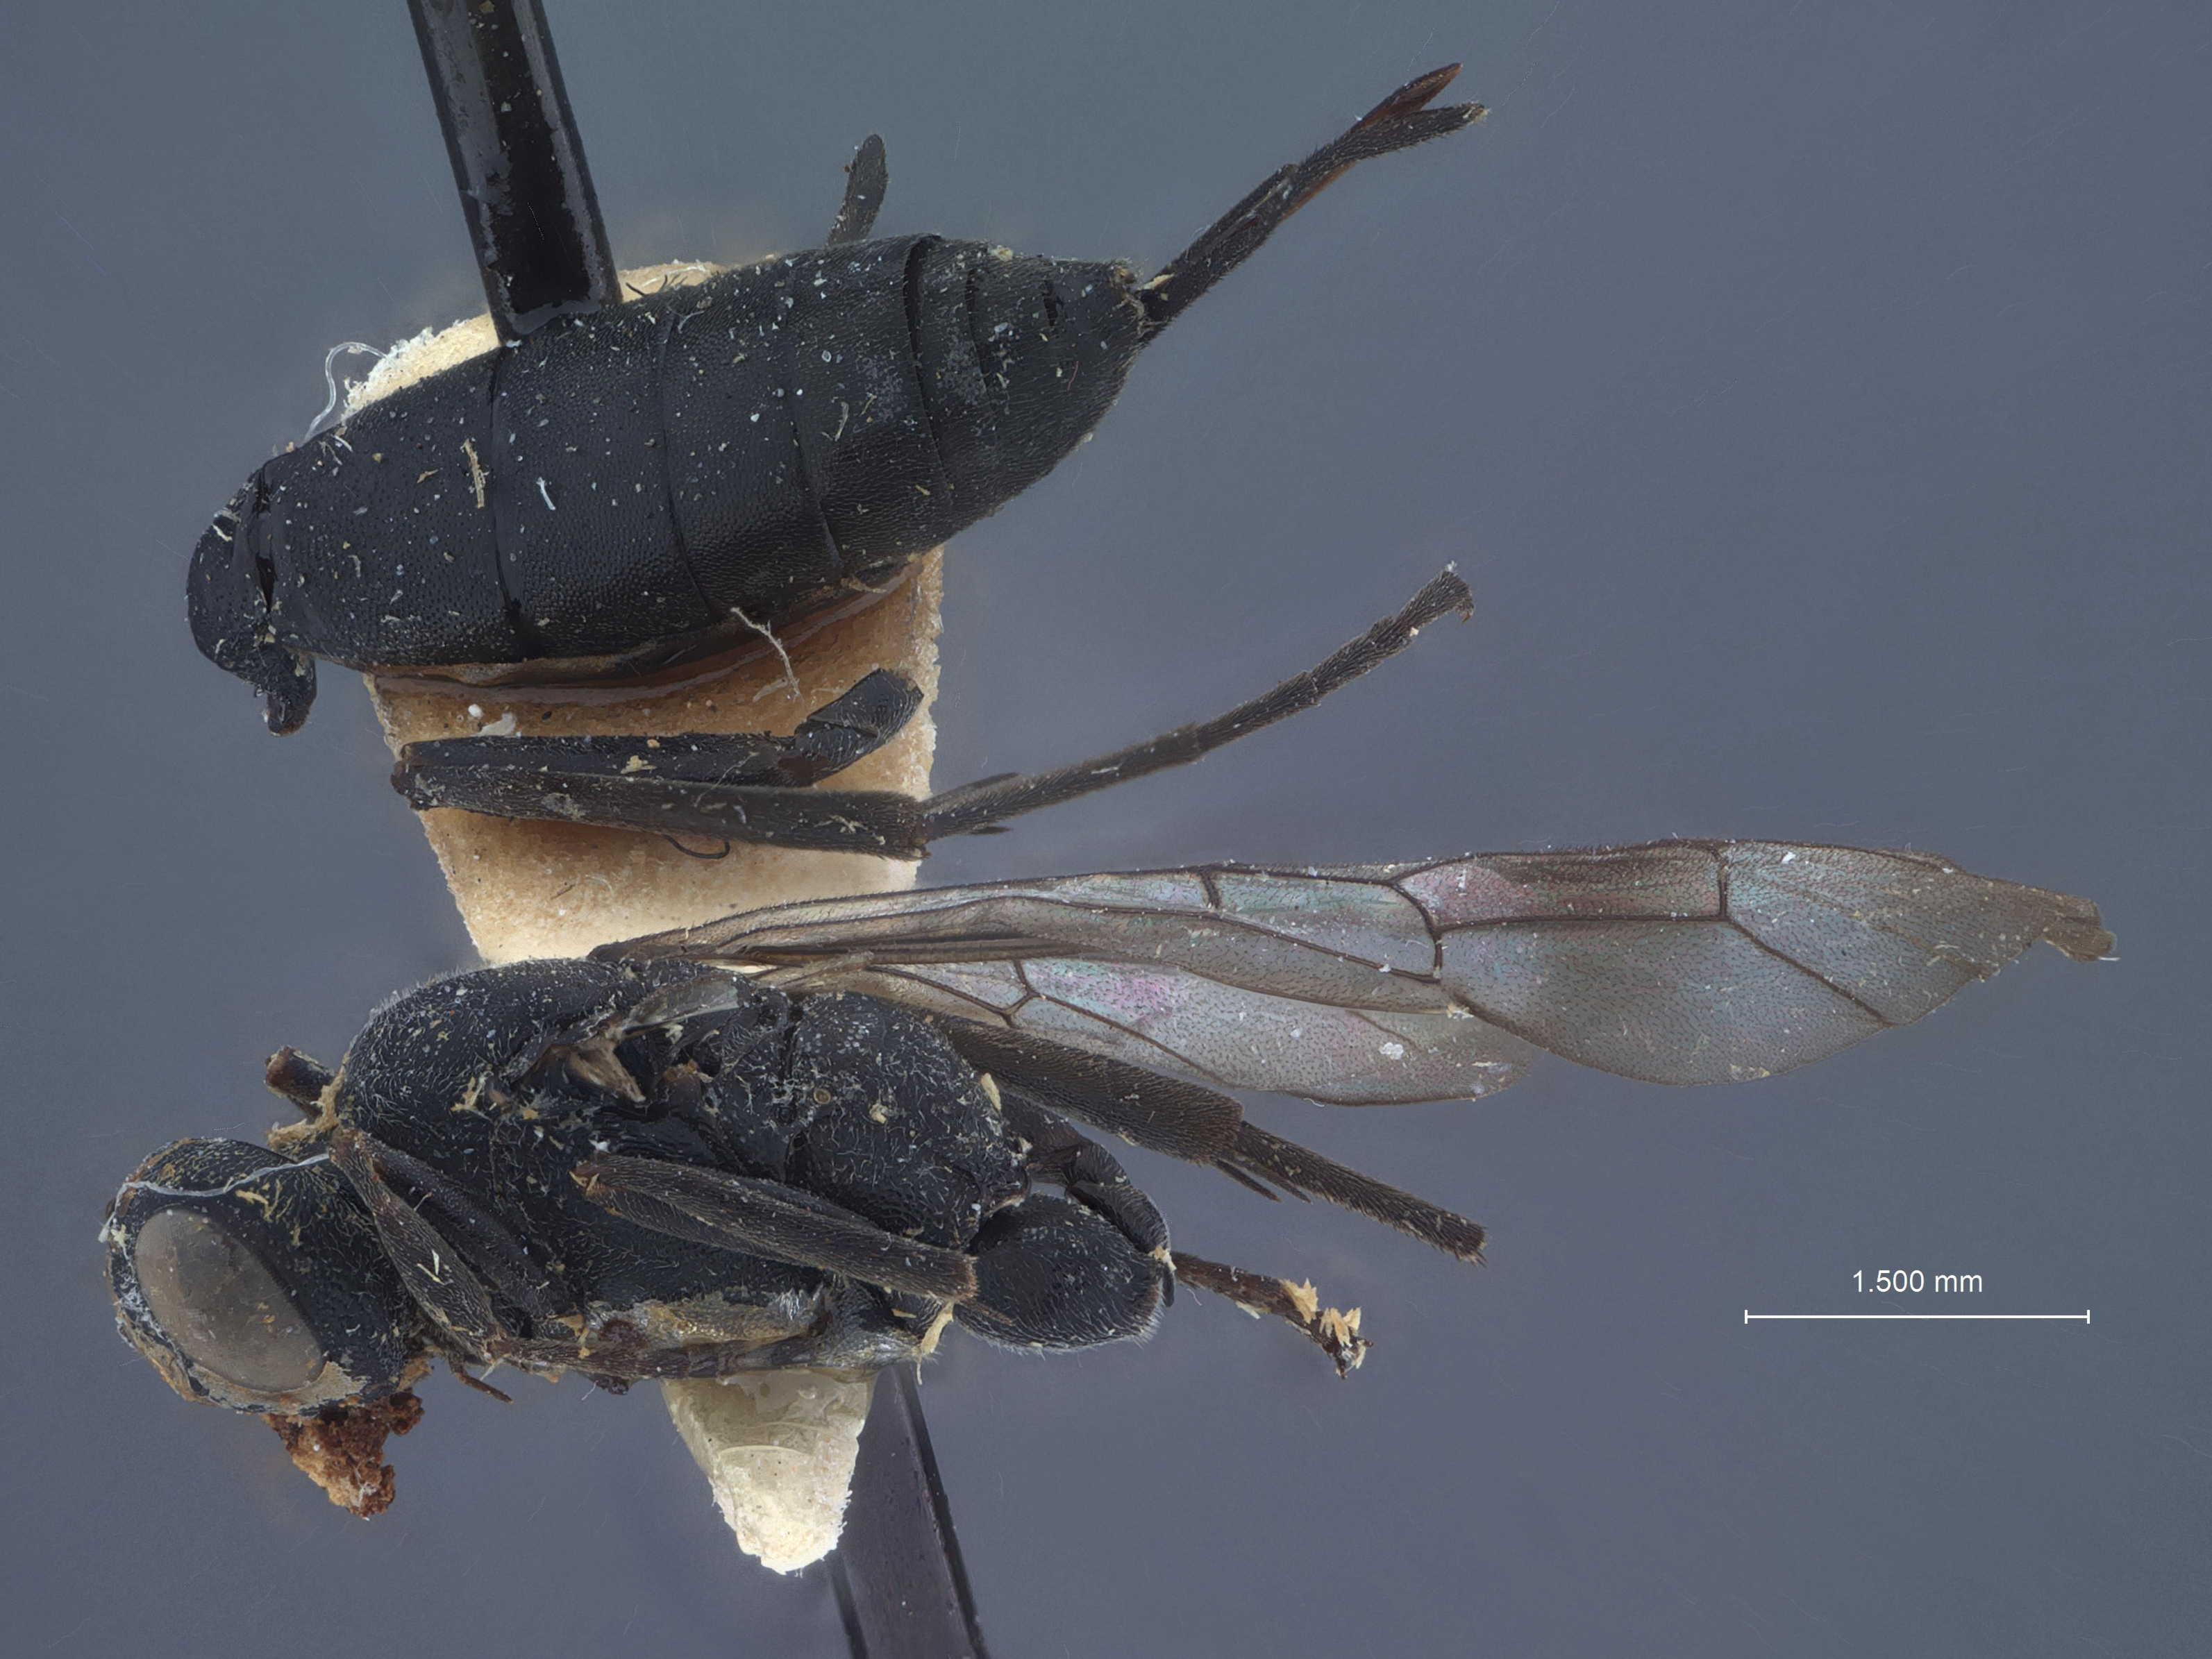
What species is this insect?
Xylophruridea agrili
